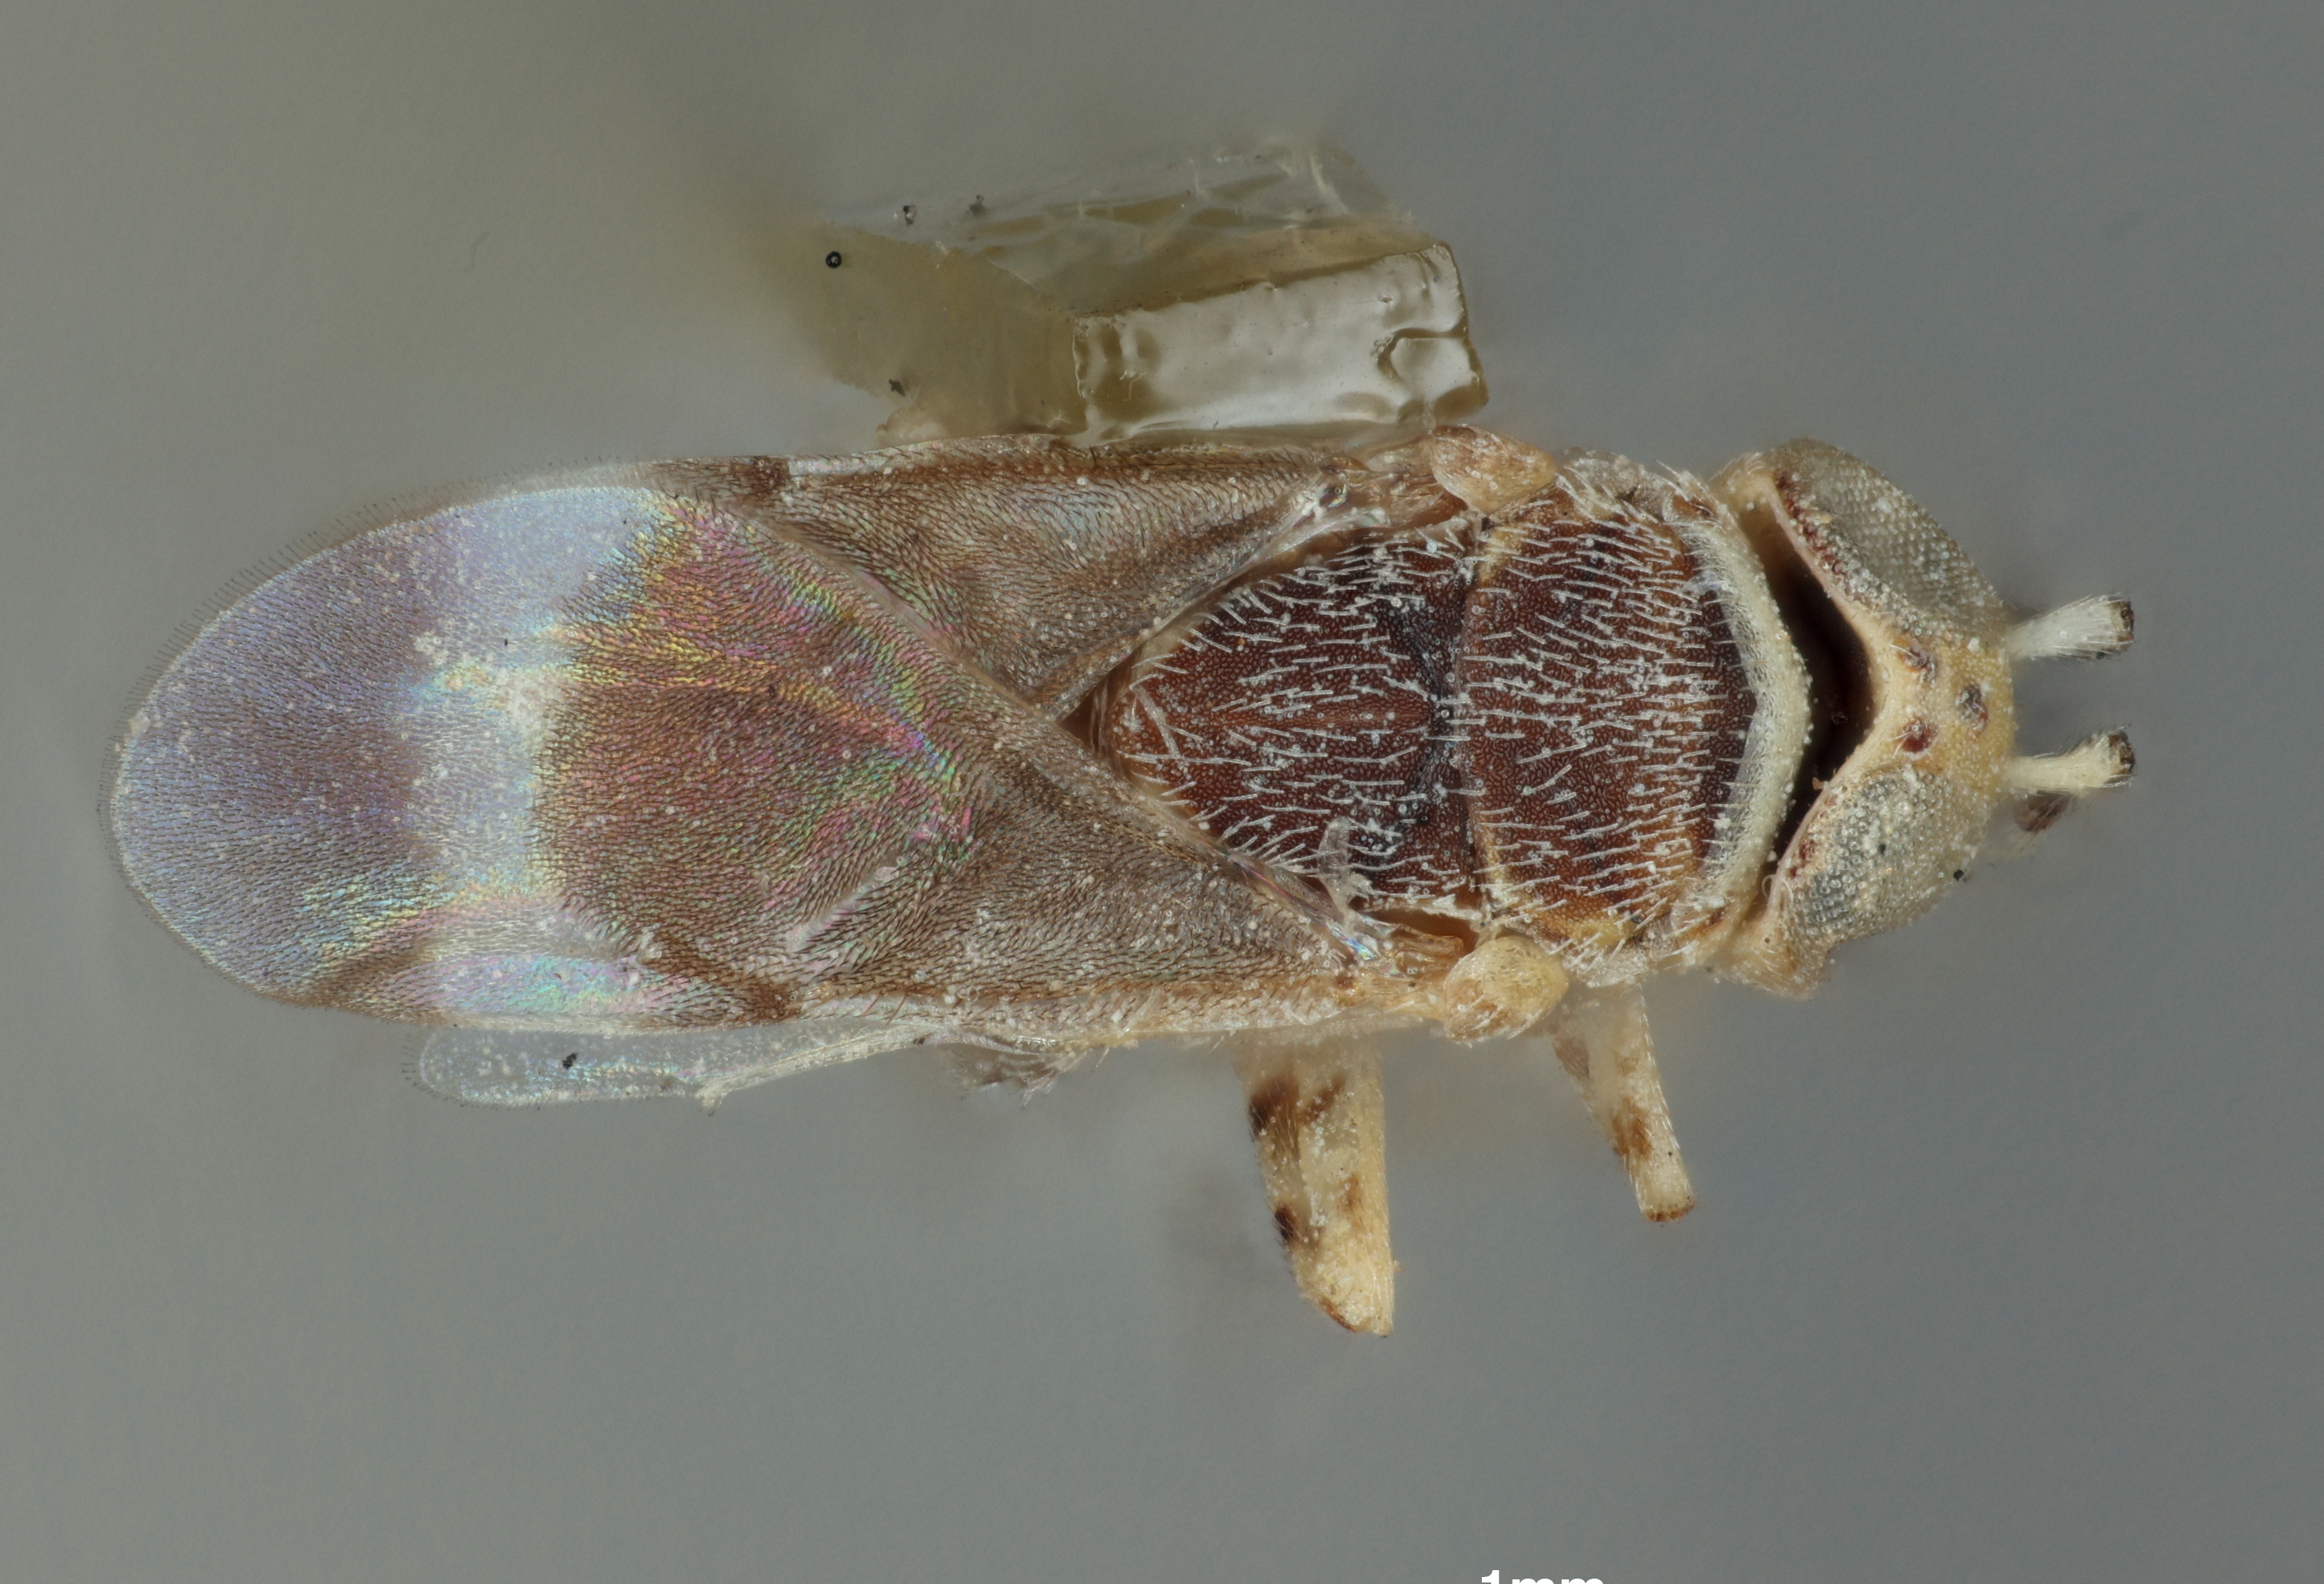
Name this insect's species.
Aphycus fuscipennis
